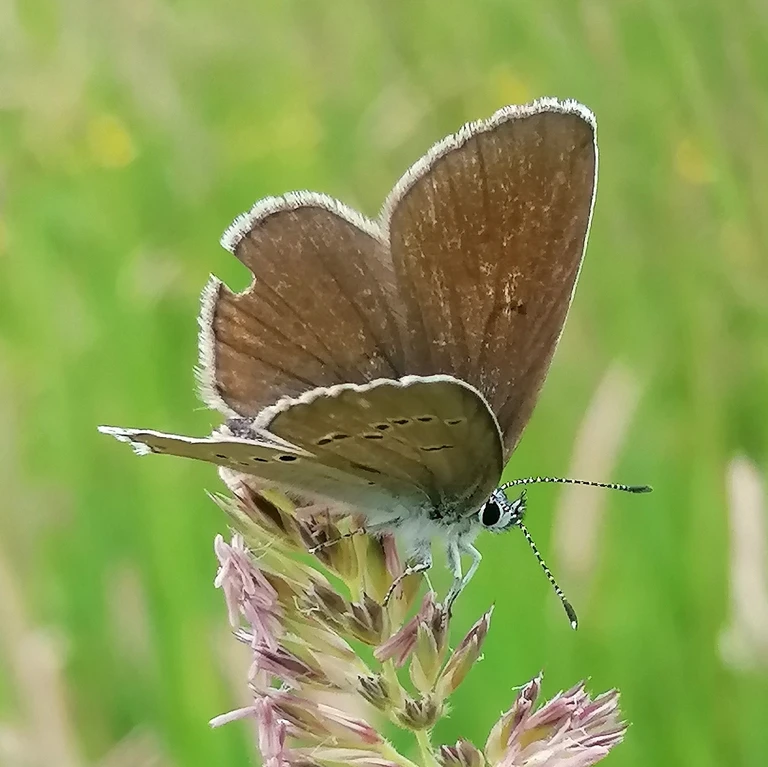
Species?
Cyaniris semiargus
